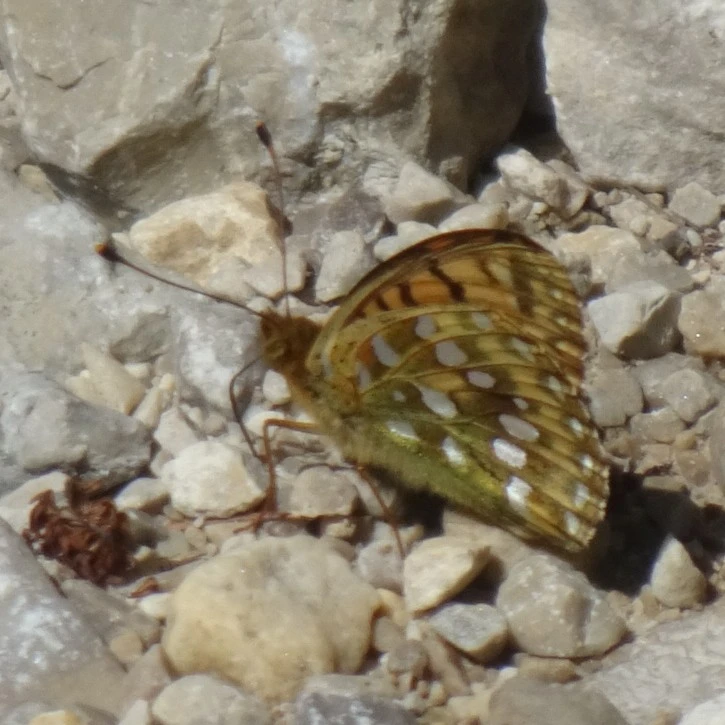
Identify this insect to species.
Speyeria aglaja
